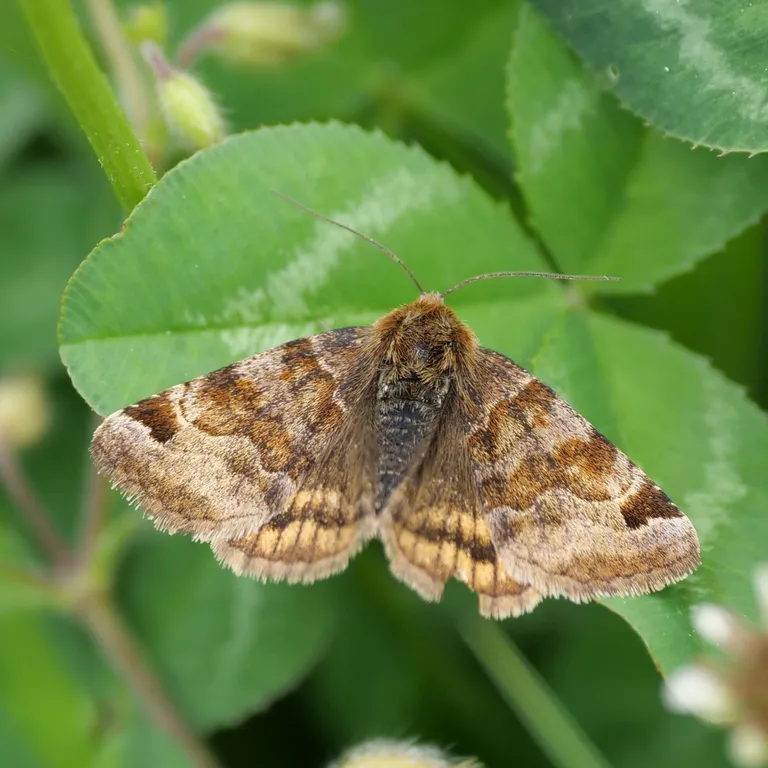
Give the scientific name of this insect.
Euclidia glyphica
